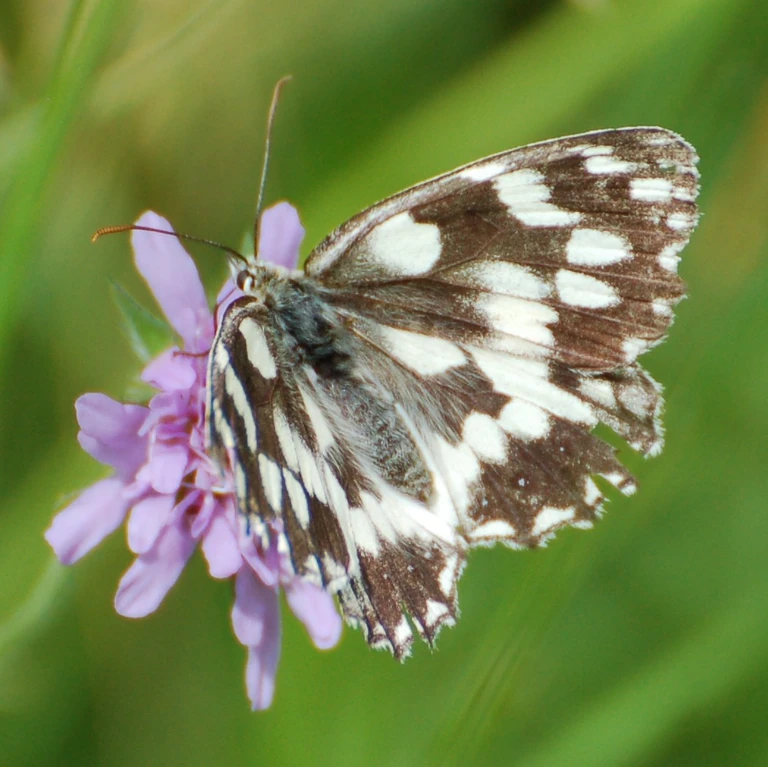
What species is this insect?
Melanargia galathea
